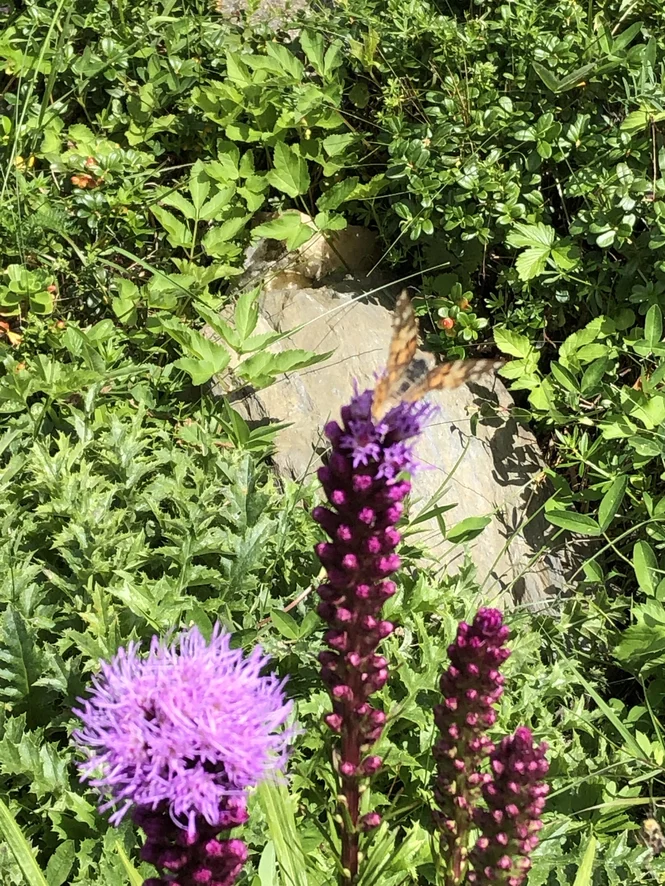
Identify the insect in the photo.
Vanessa cardui
